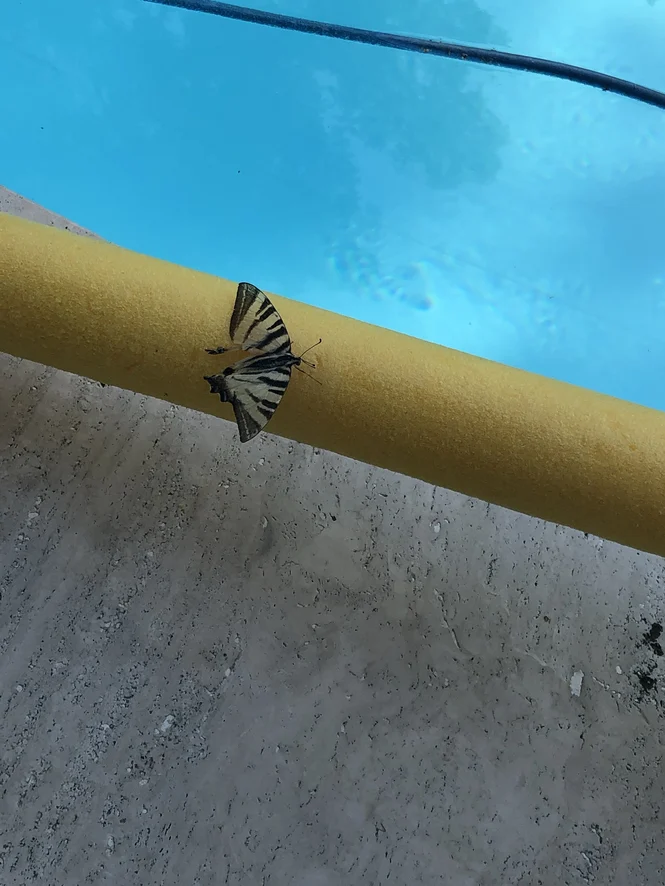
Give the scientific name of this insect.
Iphiclides podalirius
